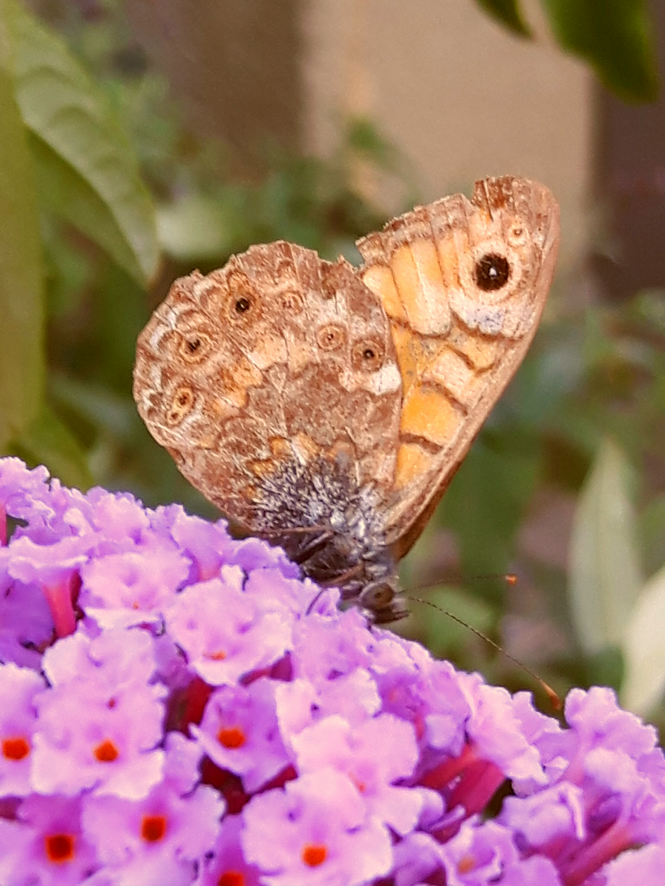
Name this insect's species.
Lasiommata megera (also Pararge megera)
